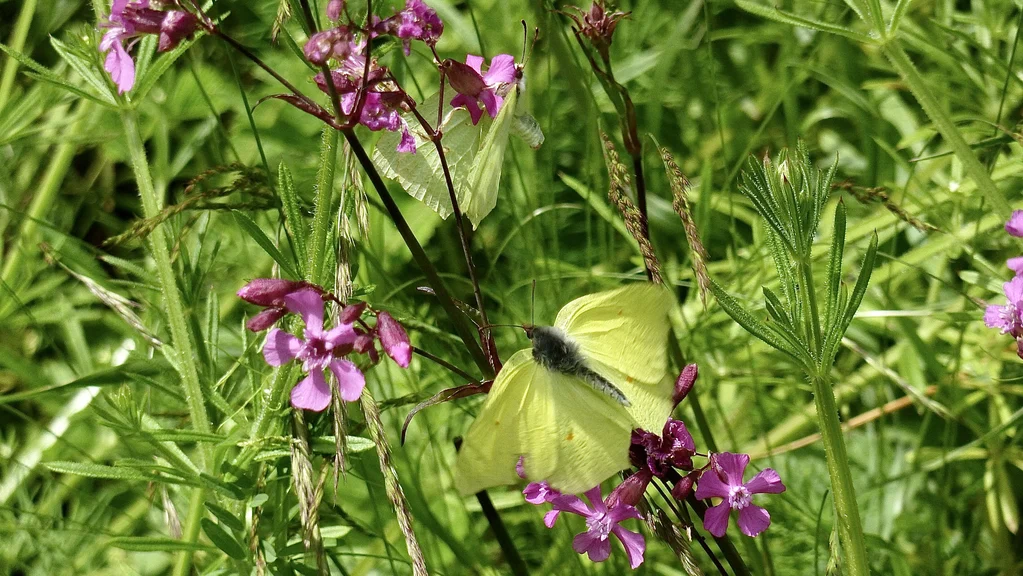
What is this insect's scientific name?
Gonepteryx rhamni
